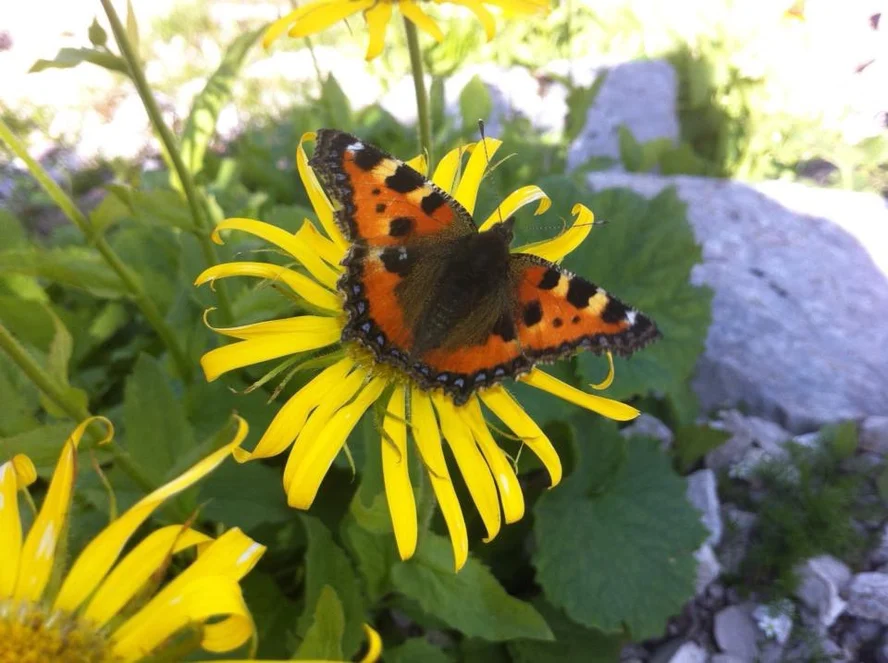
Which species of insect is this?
Aglais urticae
